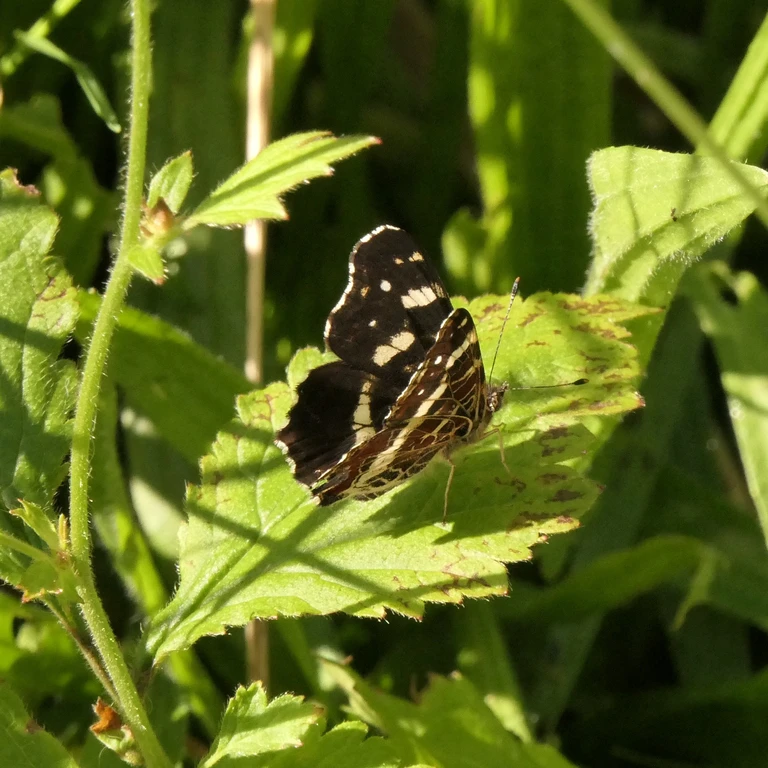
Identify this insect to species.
Araschnia levana
